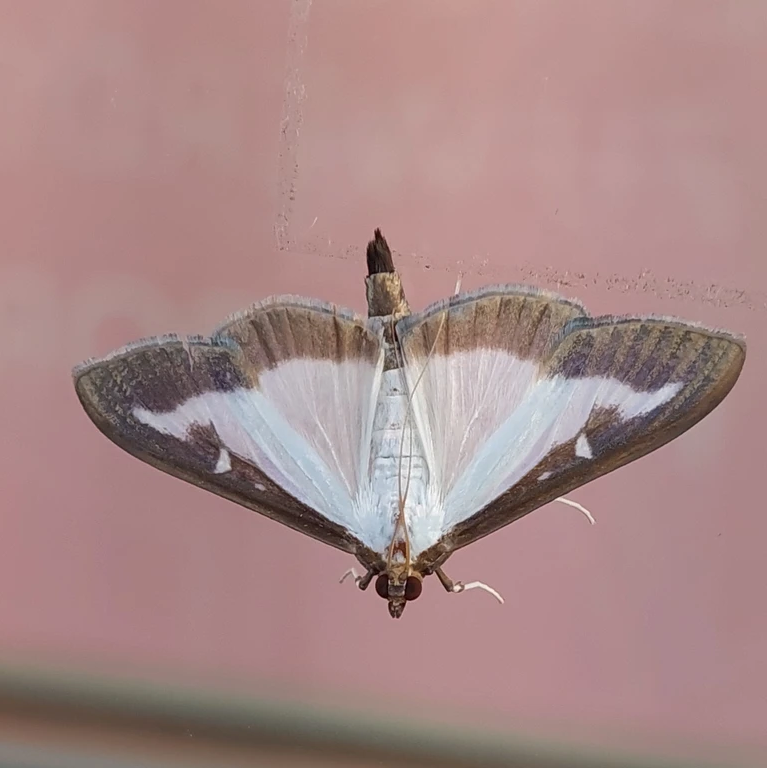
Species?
Cydalima perspectalis
